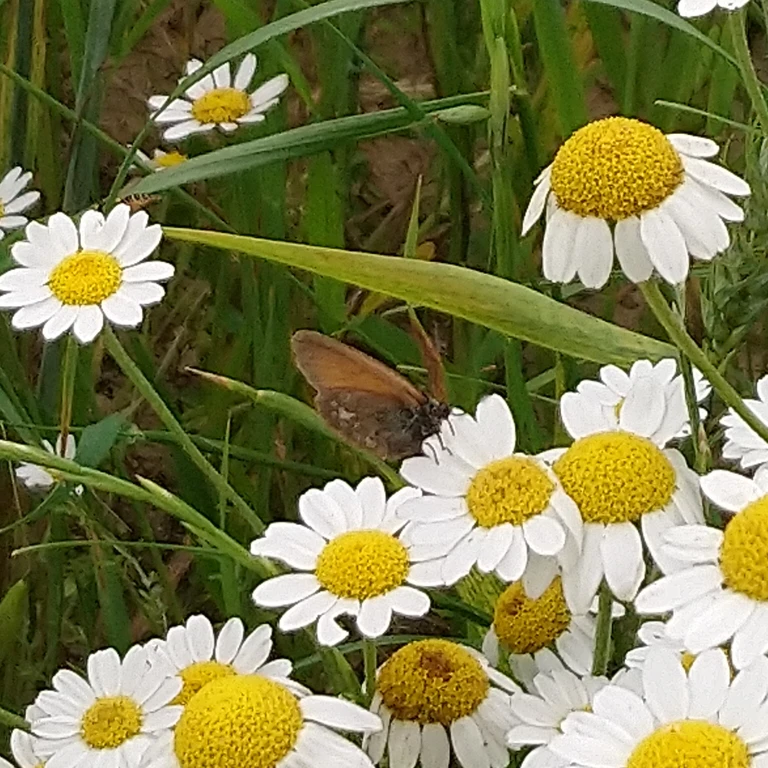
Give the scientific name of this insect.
Coenonympha glycerion (also Coenonympha iphis)
